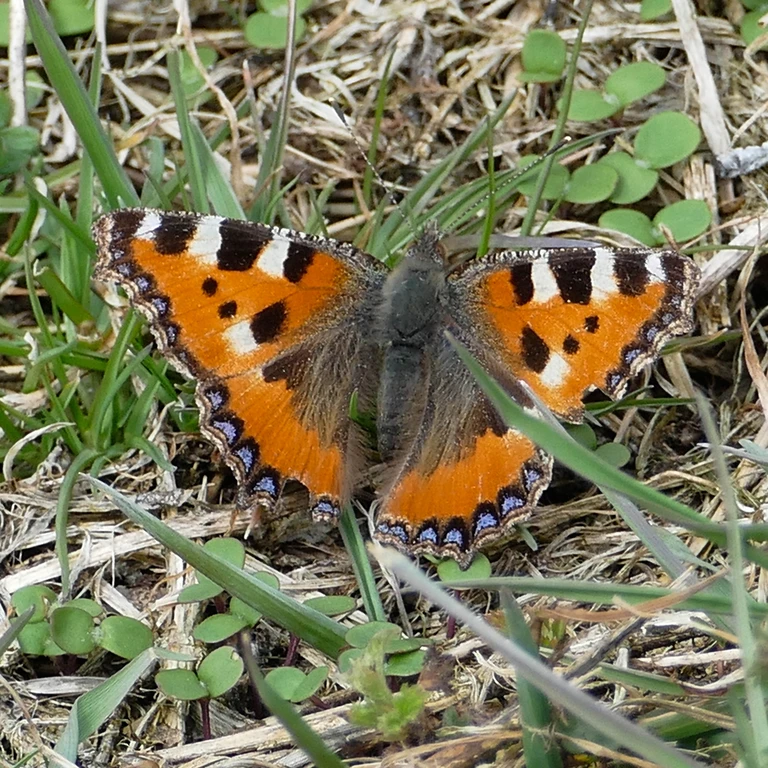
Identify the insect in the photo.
Aglais urticae
